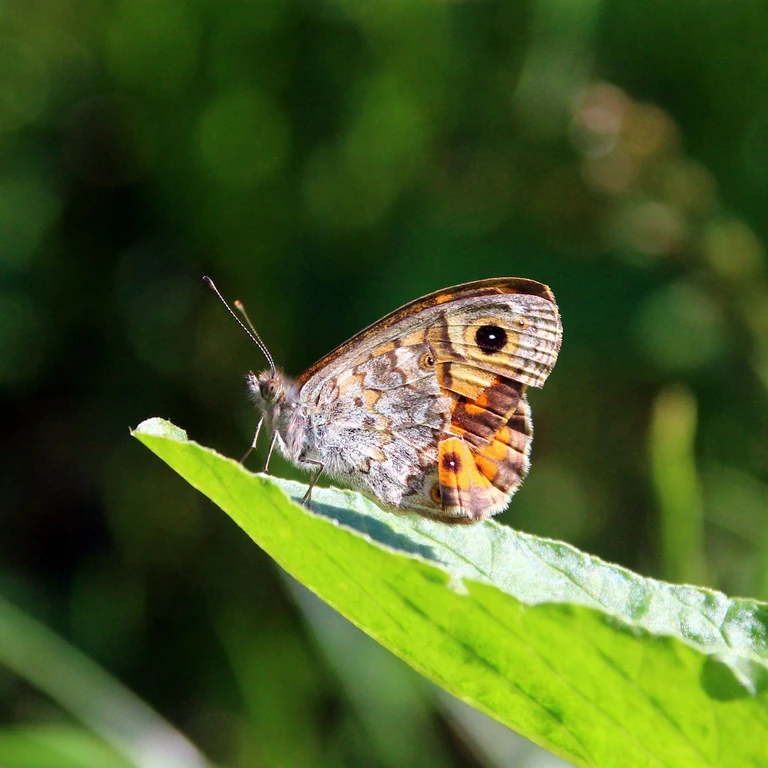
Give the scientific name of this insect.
Lasiommata megera (also Pararge megera)
